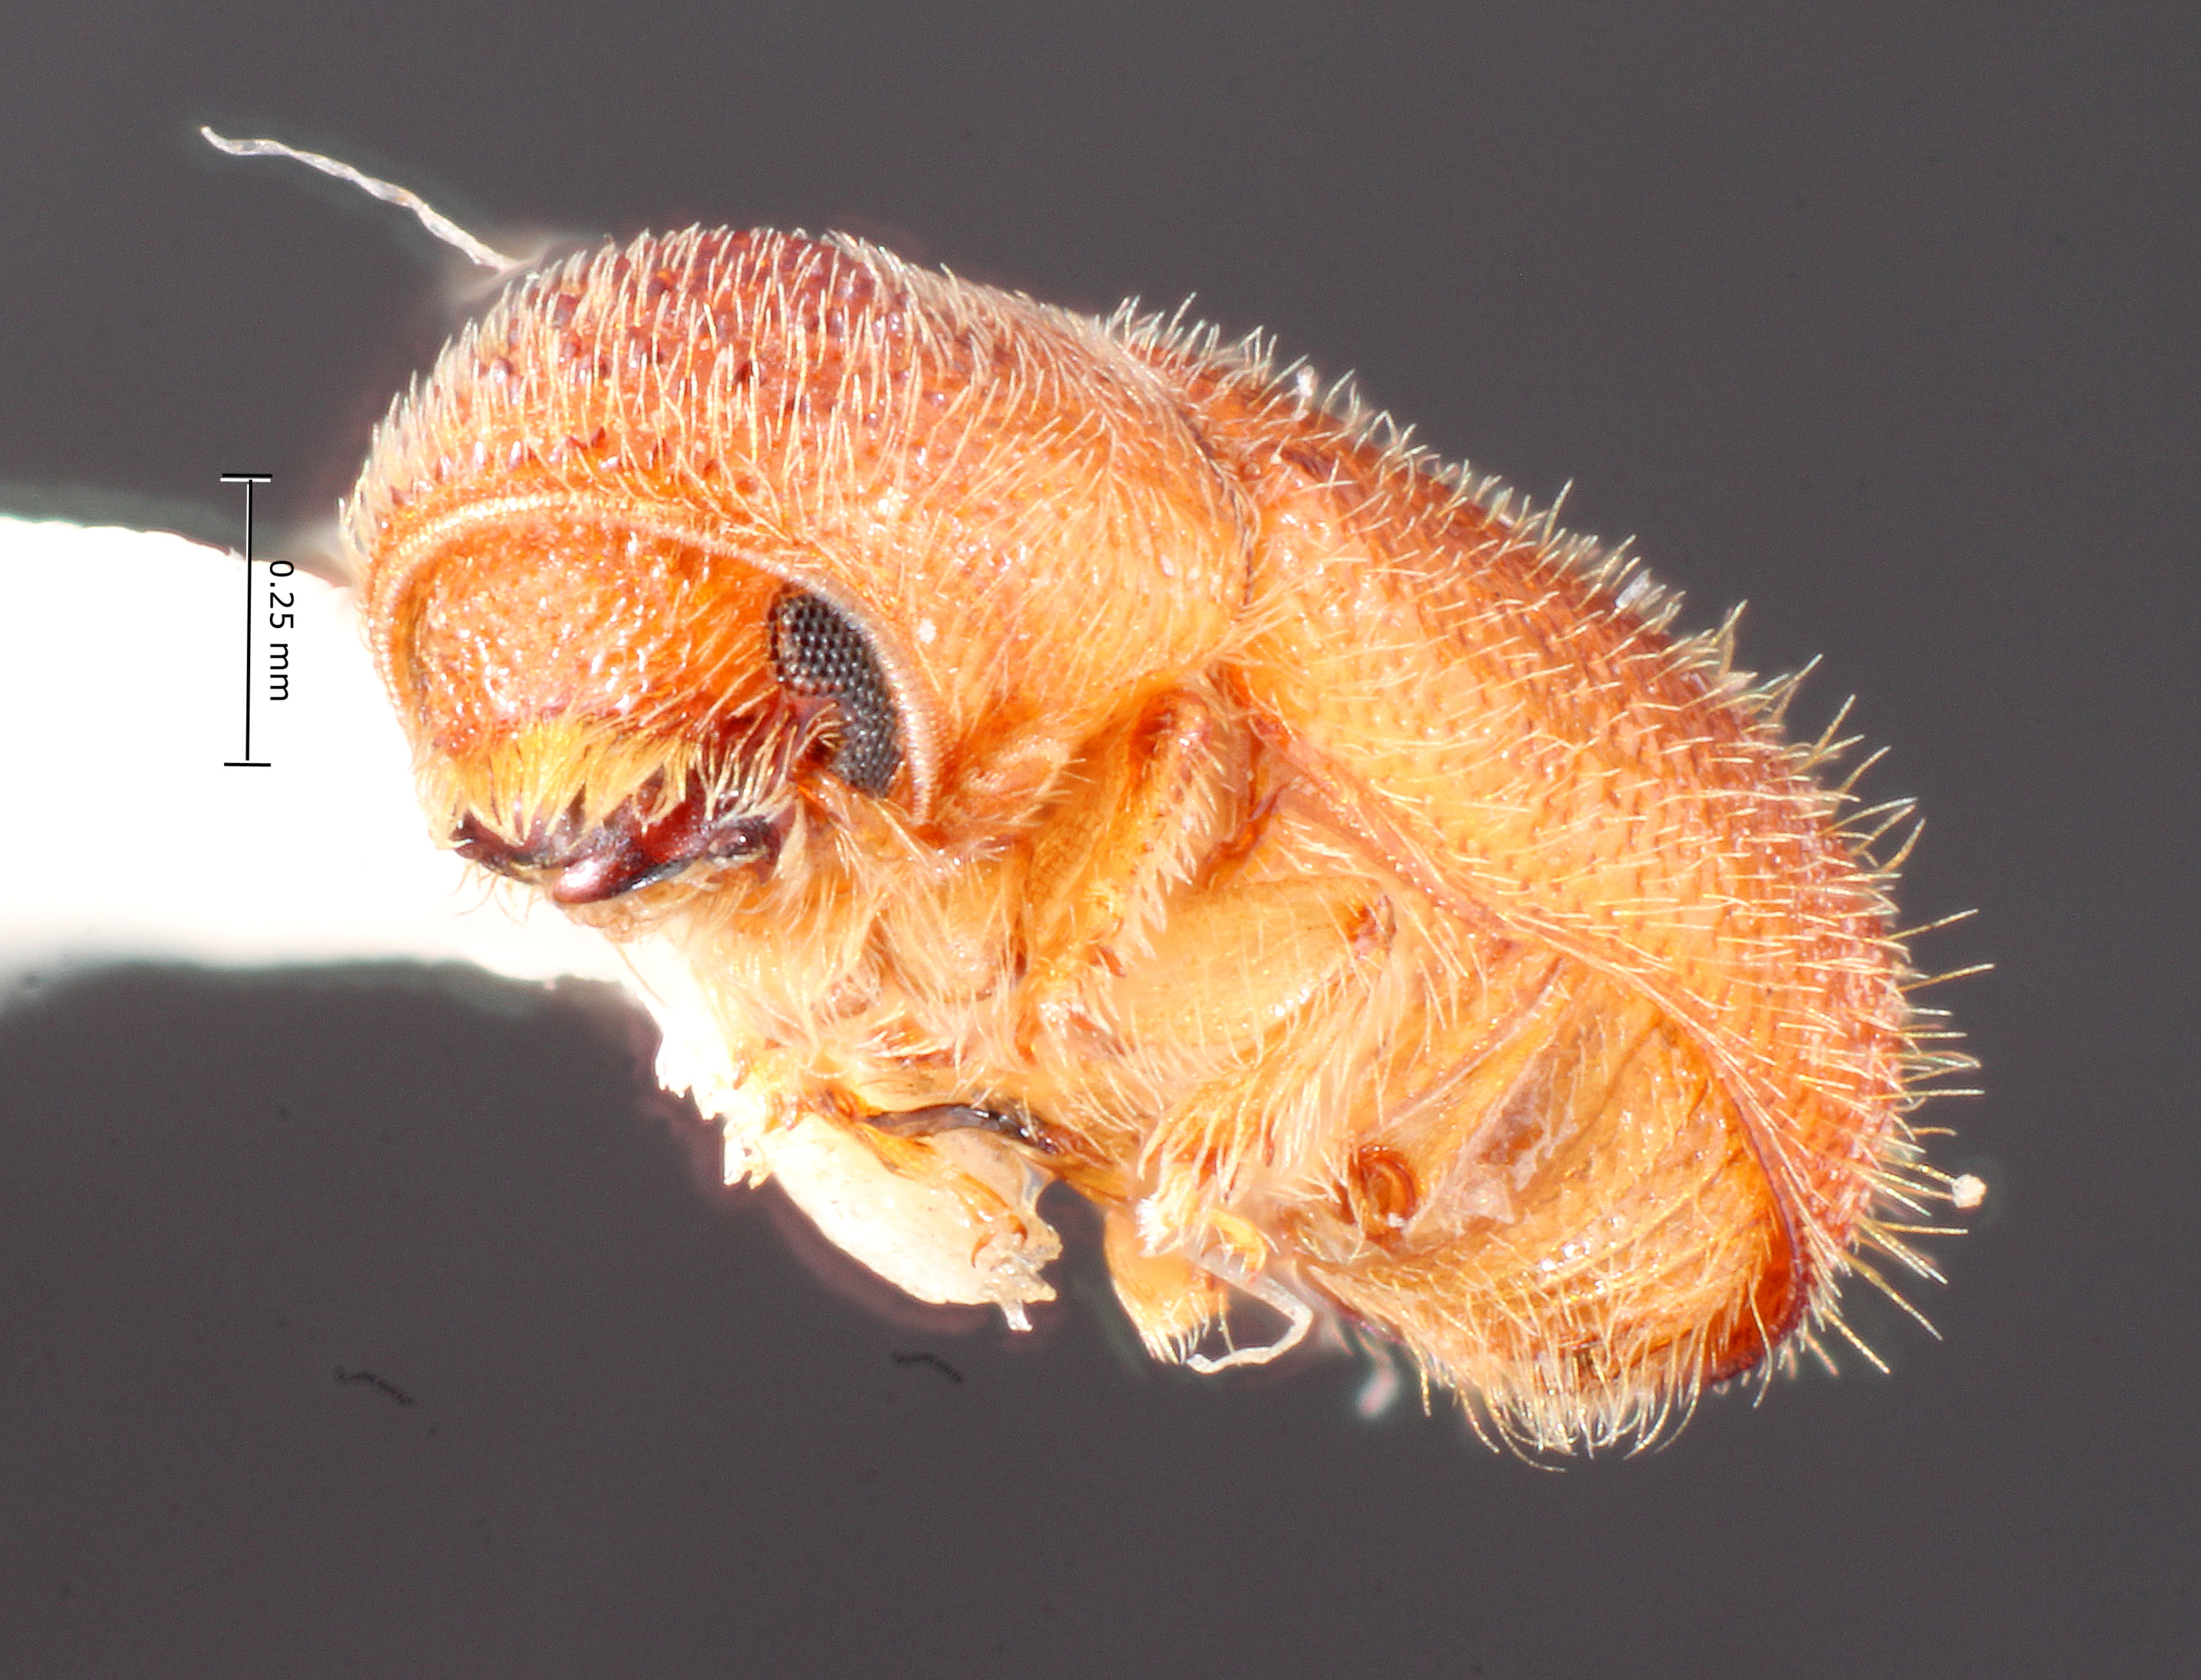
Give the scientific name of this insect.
Pityophthorus cribratus
